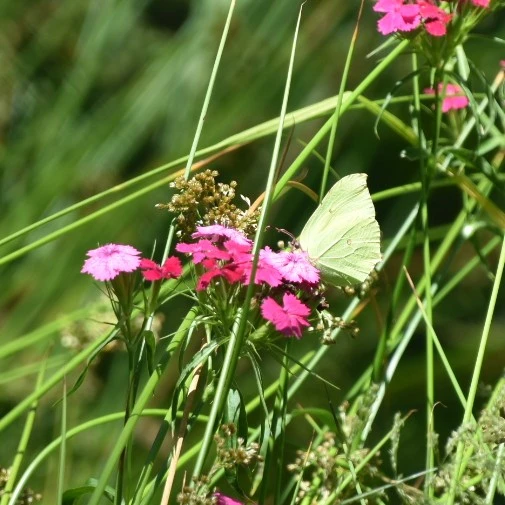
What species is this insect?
Gonepteryx rhamni
